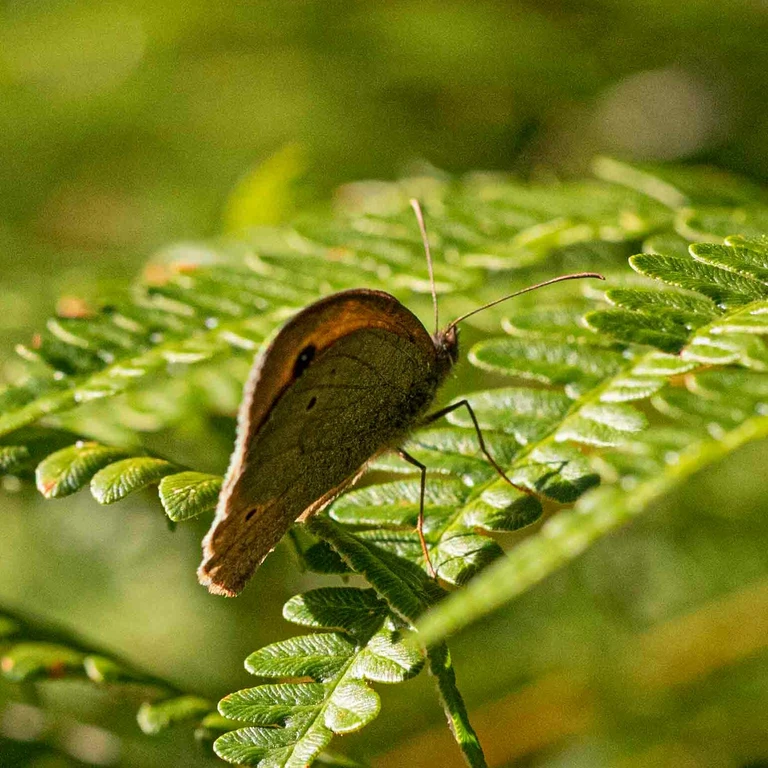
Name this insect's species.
Maniola jurtina
